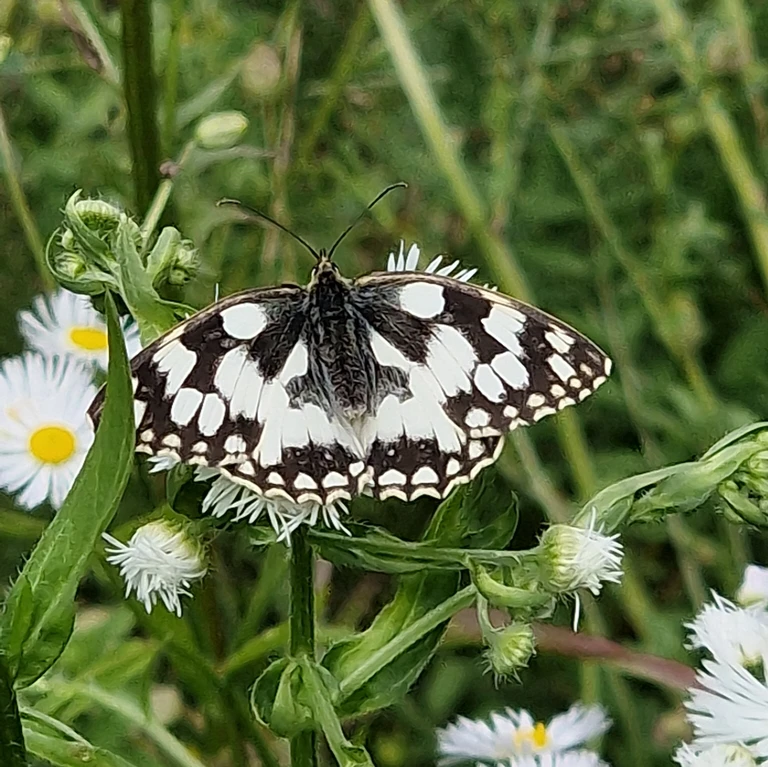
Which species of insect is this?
Melanargia galathea
